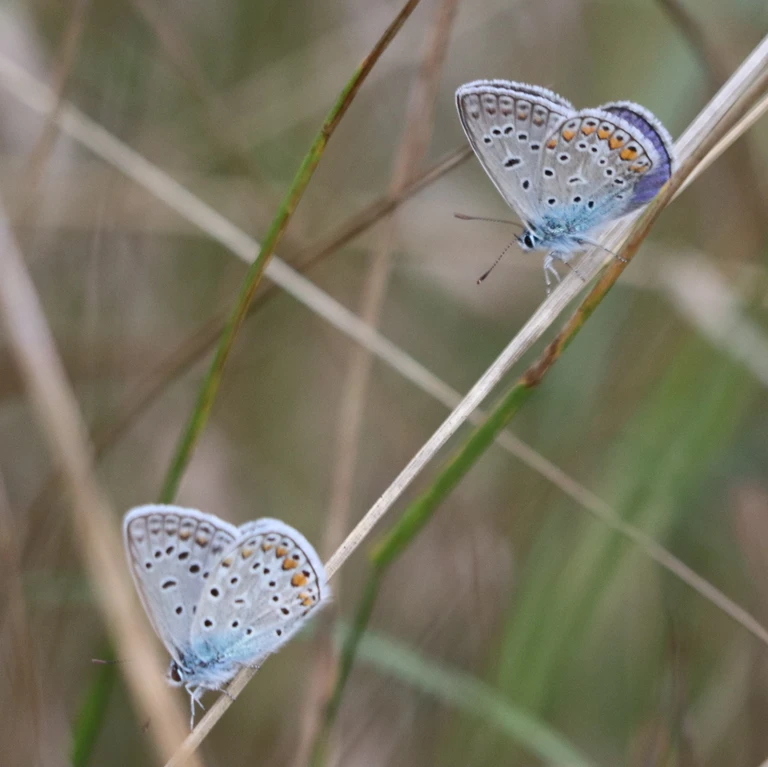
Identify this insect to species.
Polyommatus icarus
